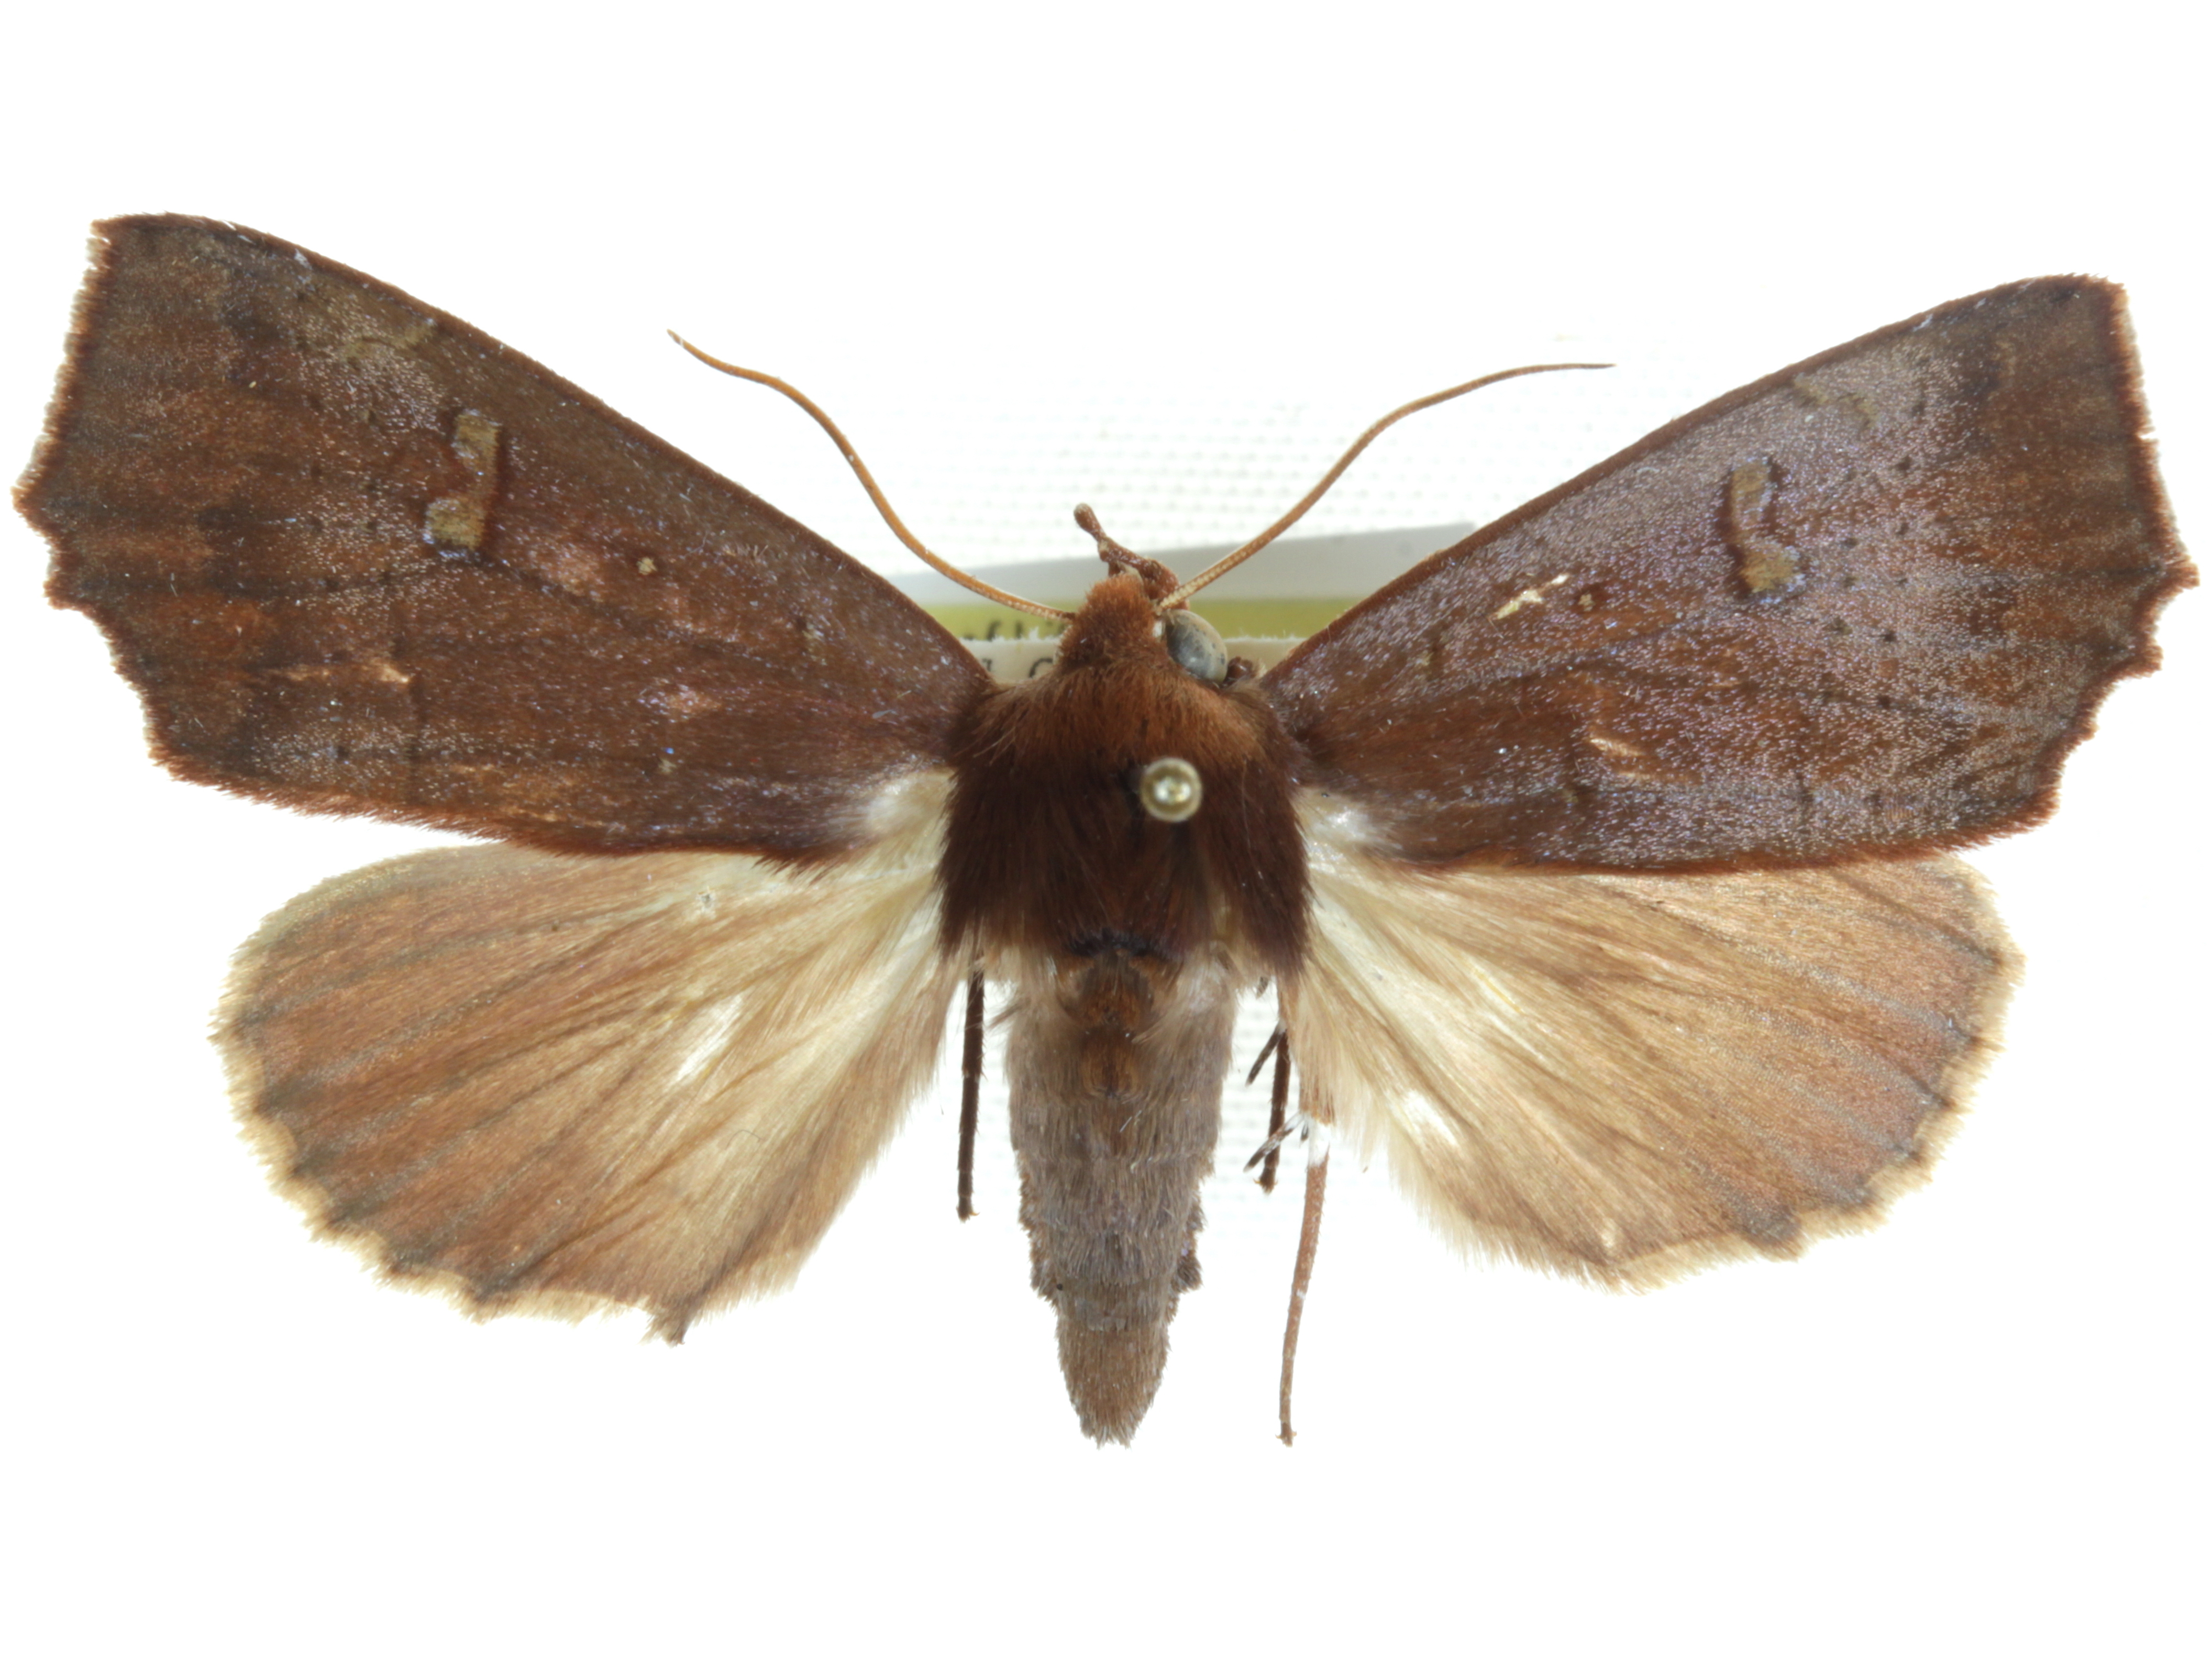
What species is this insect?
Lineopalpa rufa
